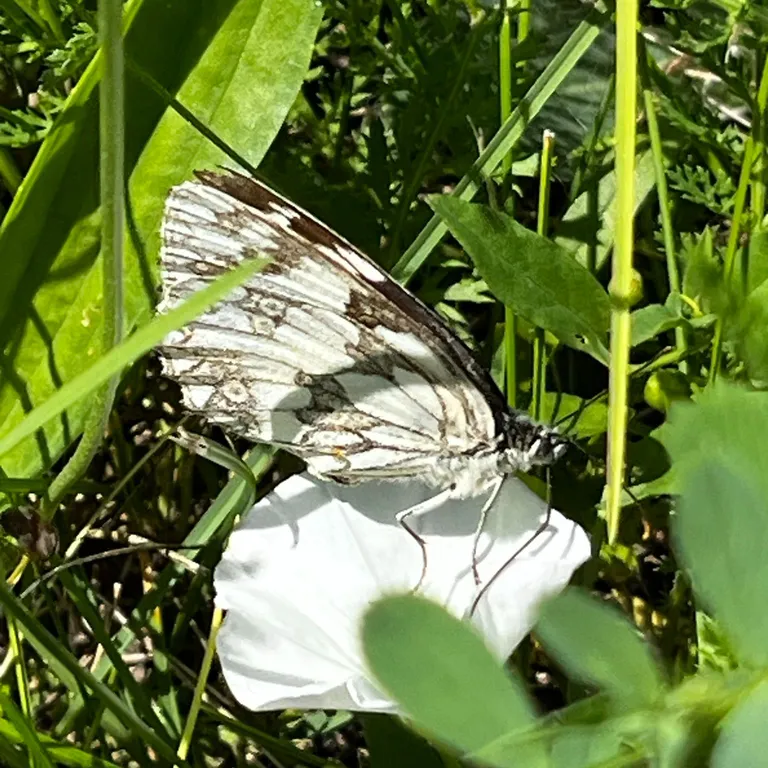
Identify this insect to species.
Melanargia galathea
